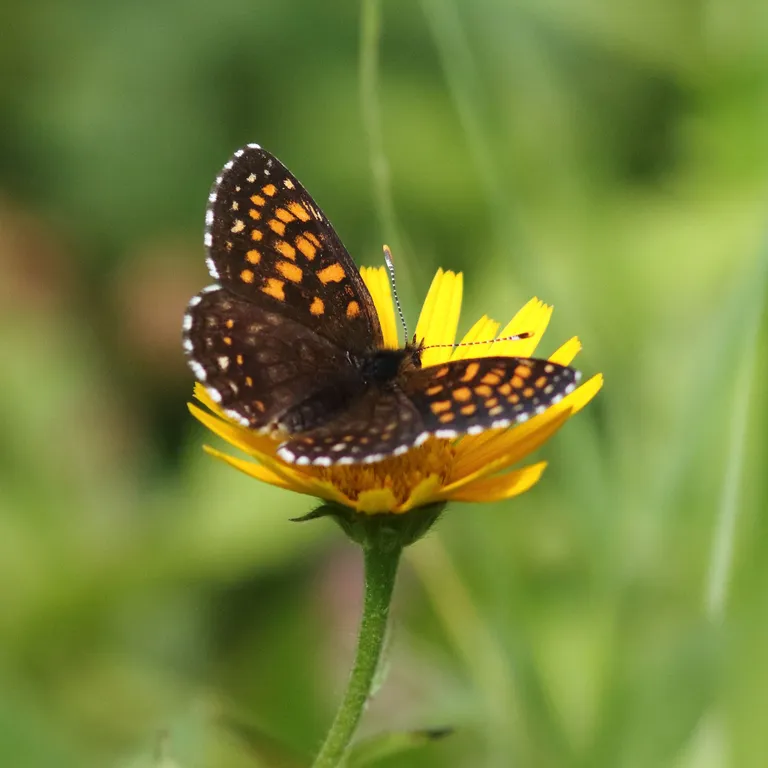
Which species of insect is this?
Melitaea diamina
